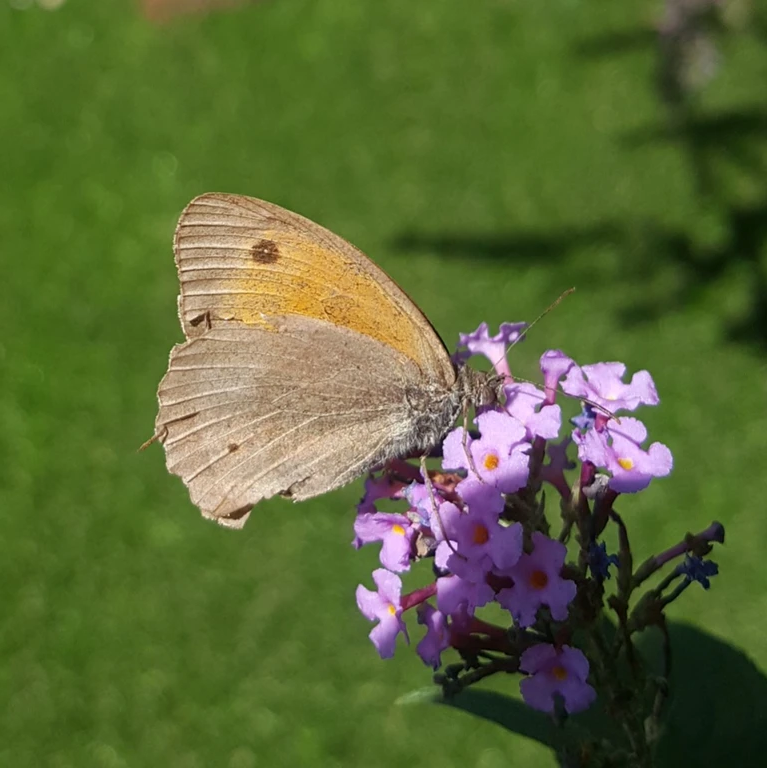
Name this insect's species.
Maniola jurtina
